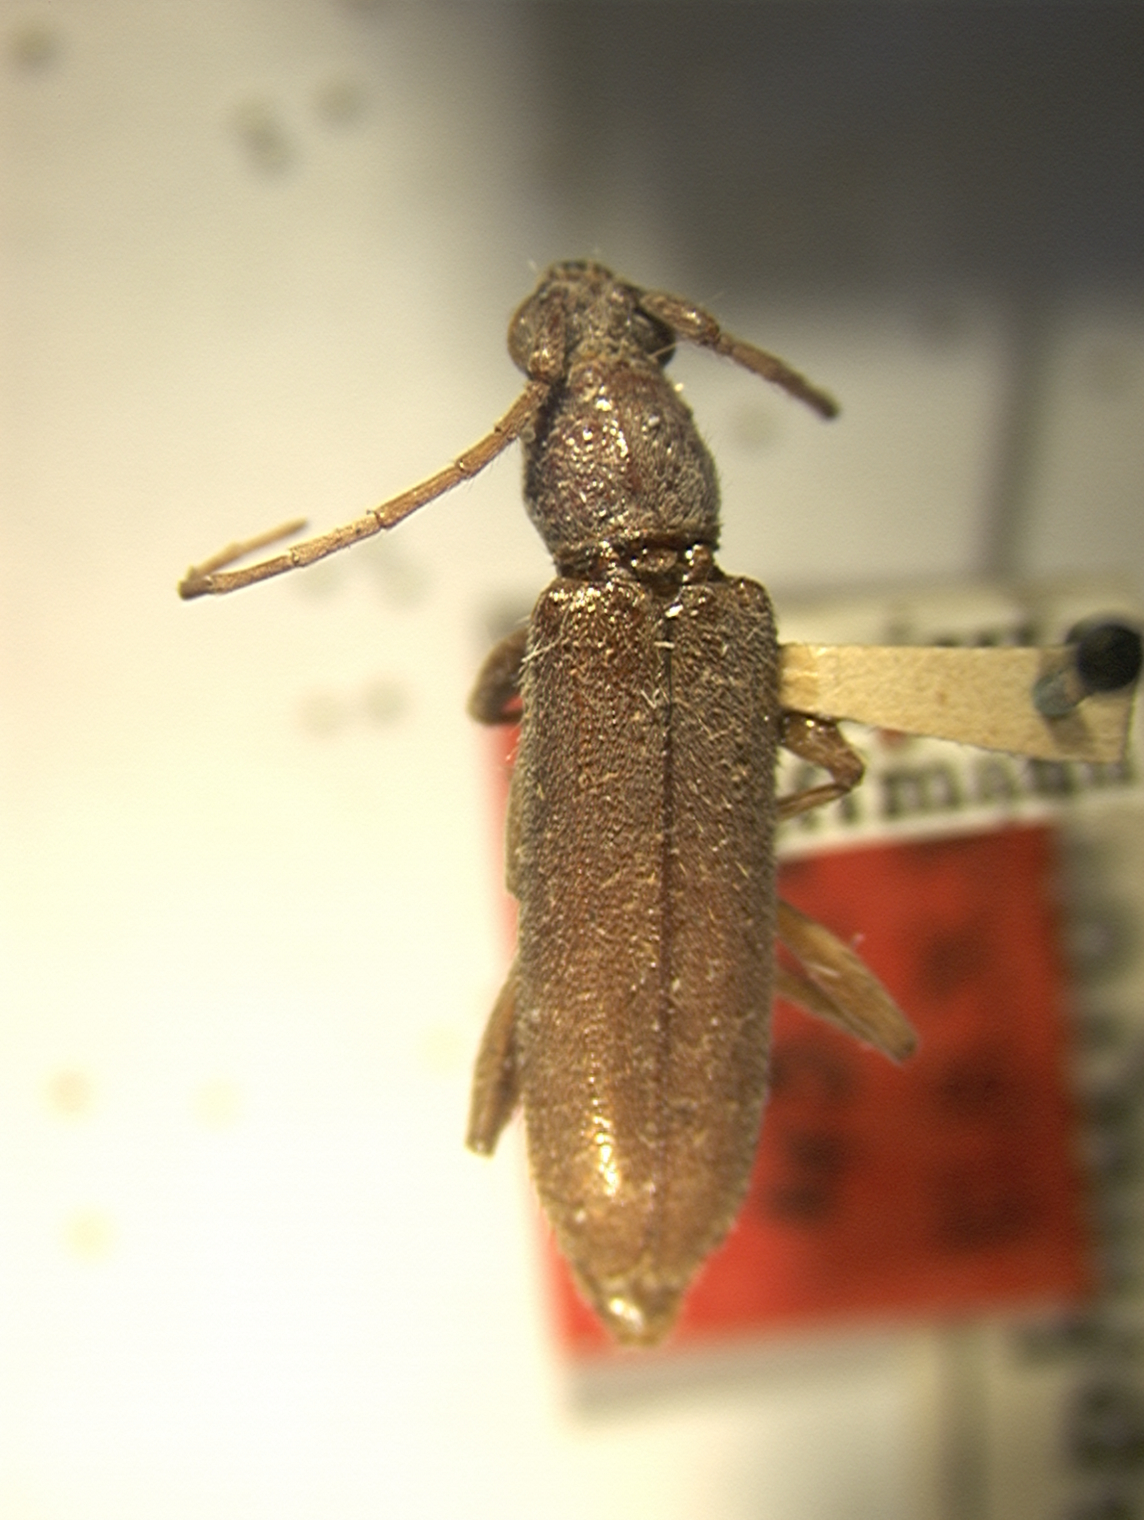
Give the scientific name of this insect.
Elaphidion compressipenne
